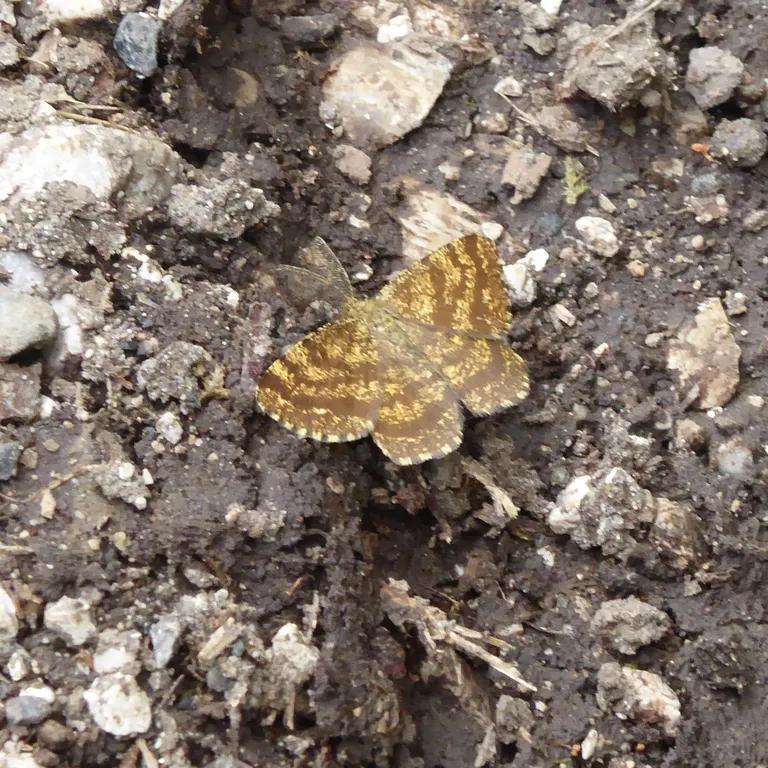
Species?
Ematurga atomaria
